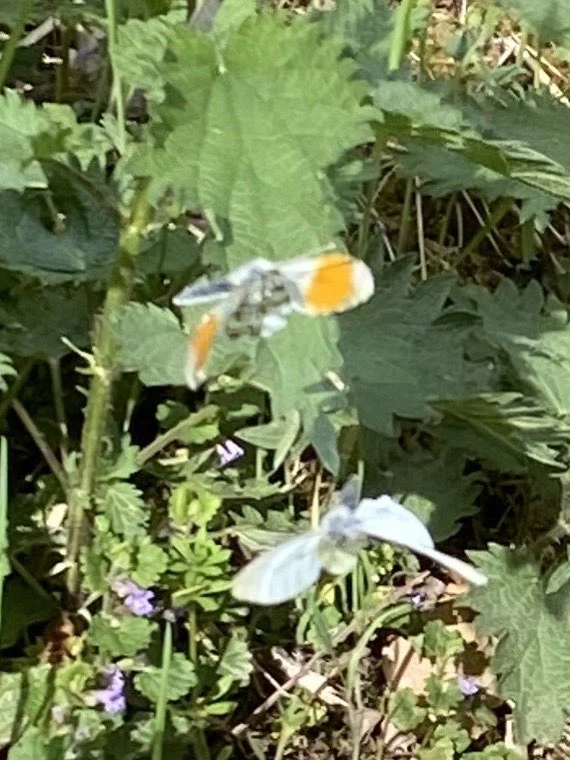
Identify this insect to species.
Anthocharis cardamines
